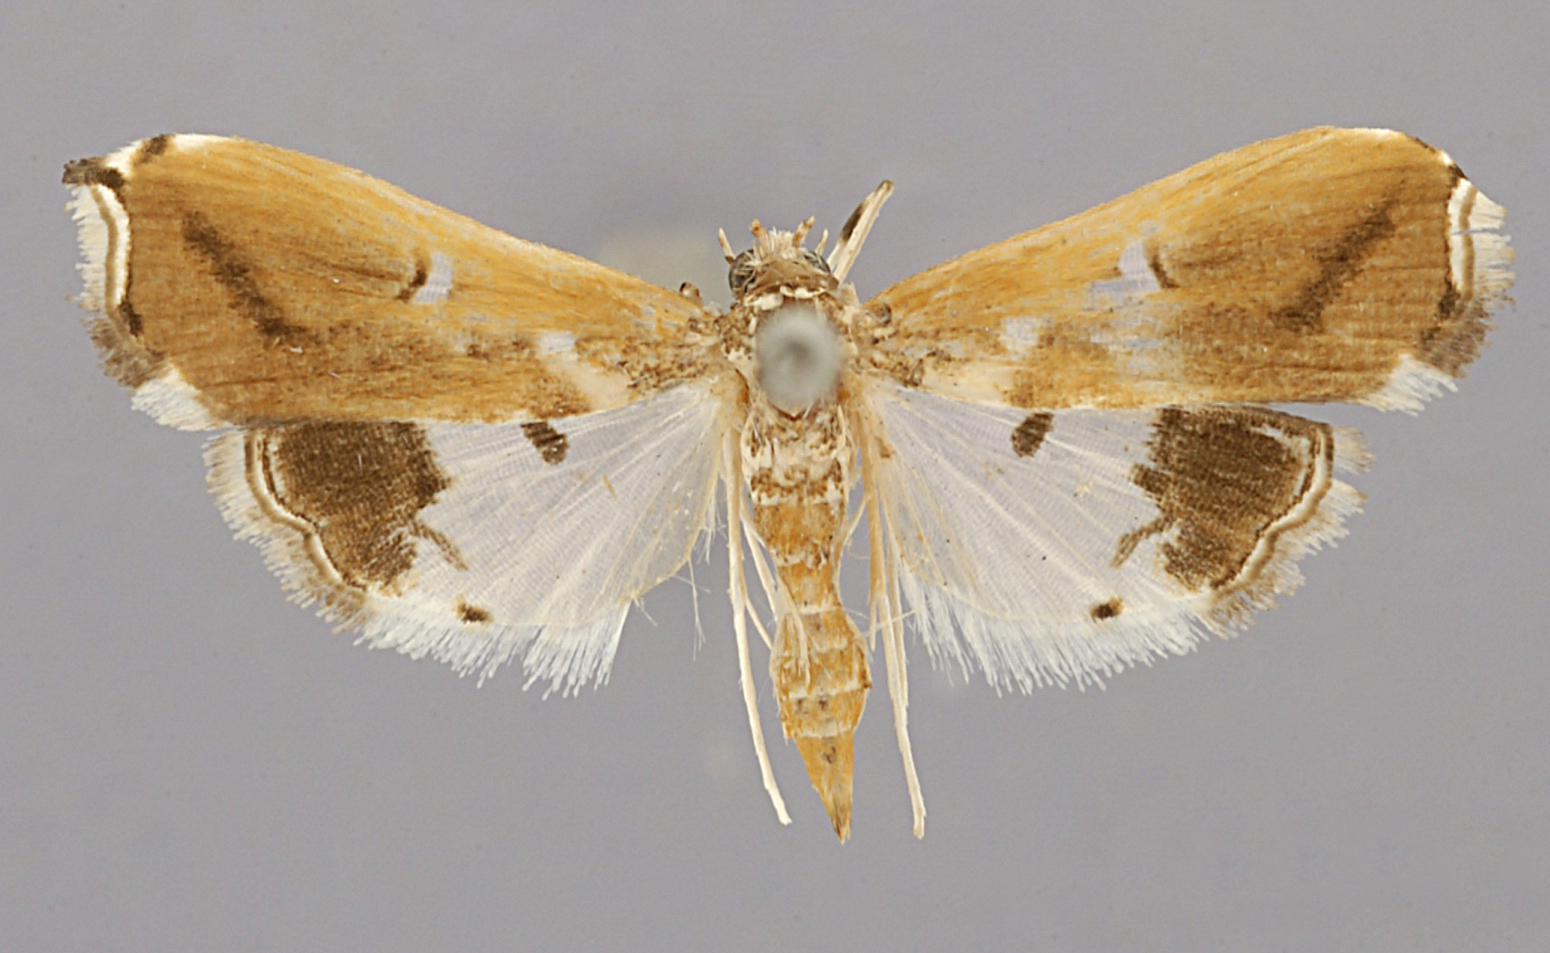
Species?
Lipocosma alegralis
